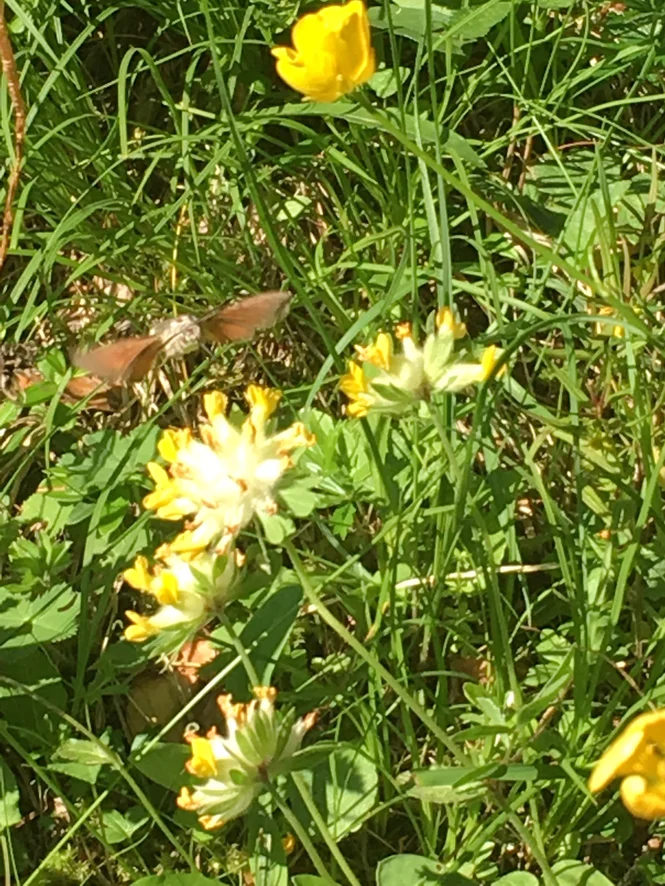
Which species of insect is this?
Macroglossum stellatarum
